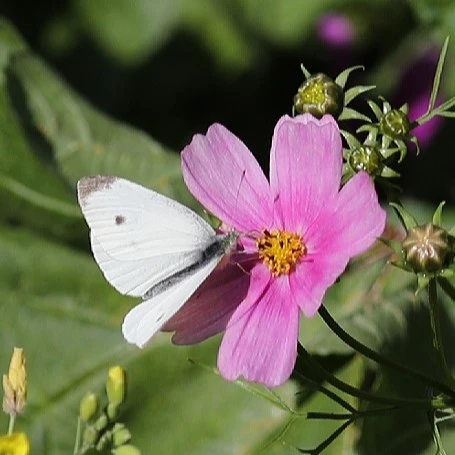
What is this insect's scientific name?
Pieris rapae
